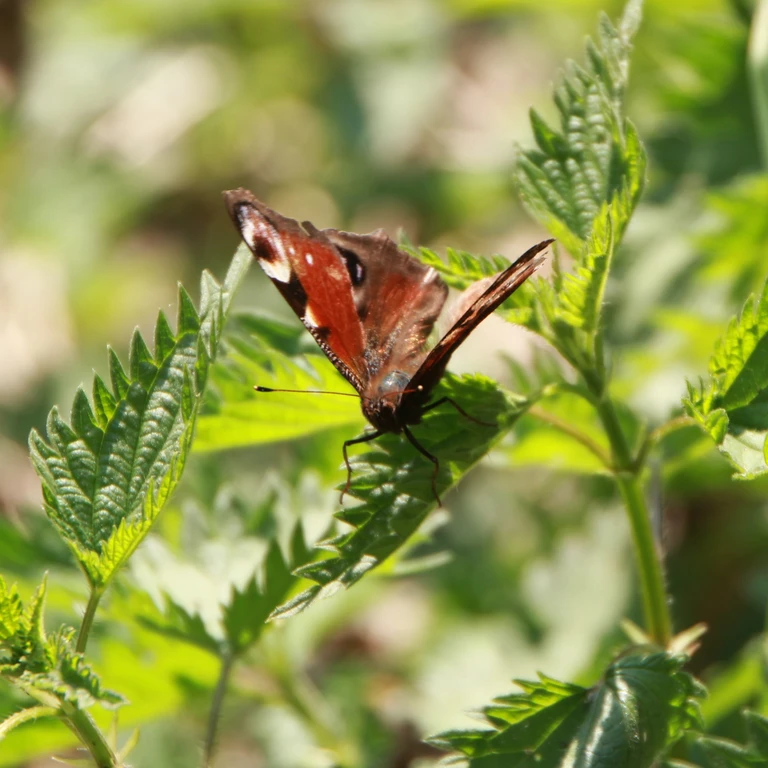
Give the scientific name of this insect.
Aglais io
